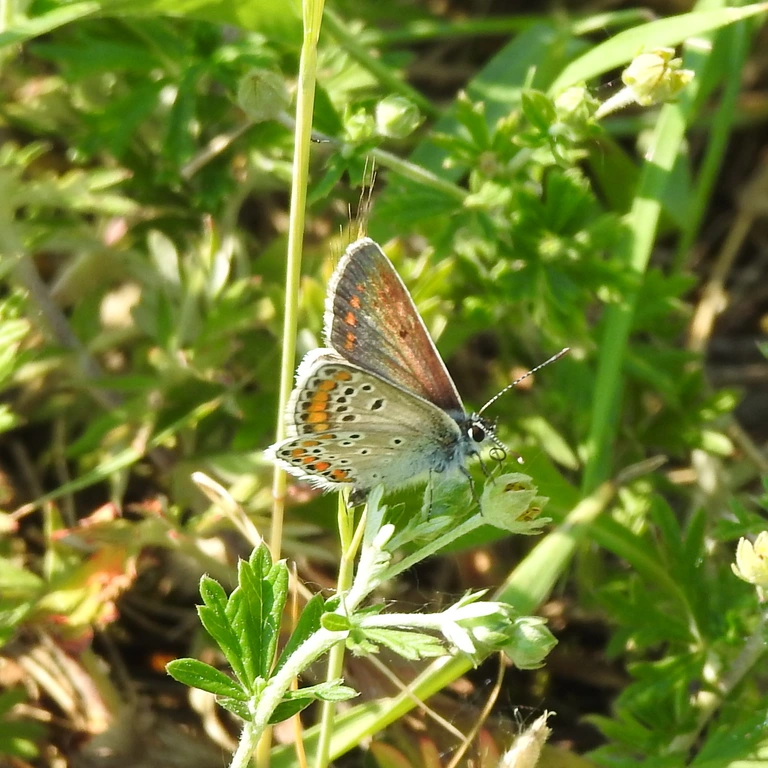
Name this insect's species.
Aricia agestis/artaxerxes
